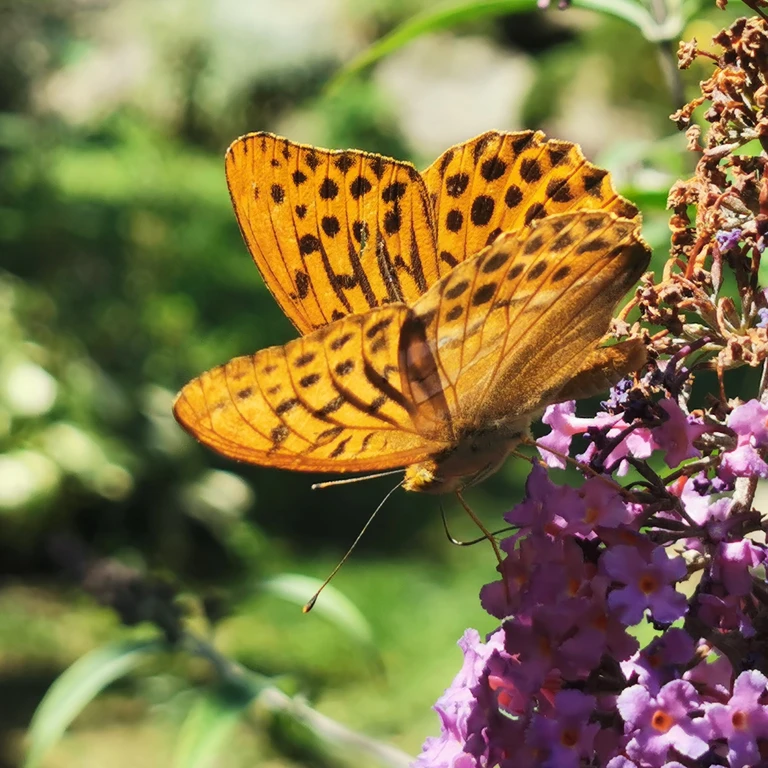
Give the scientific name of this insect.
Argynnis paphia
